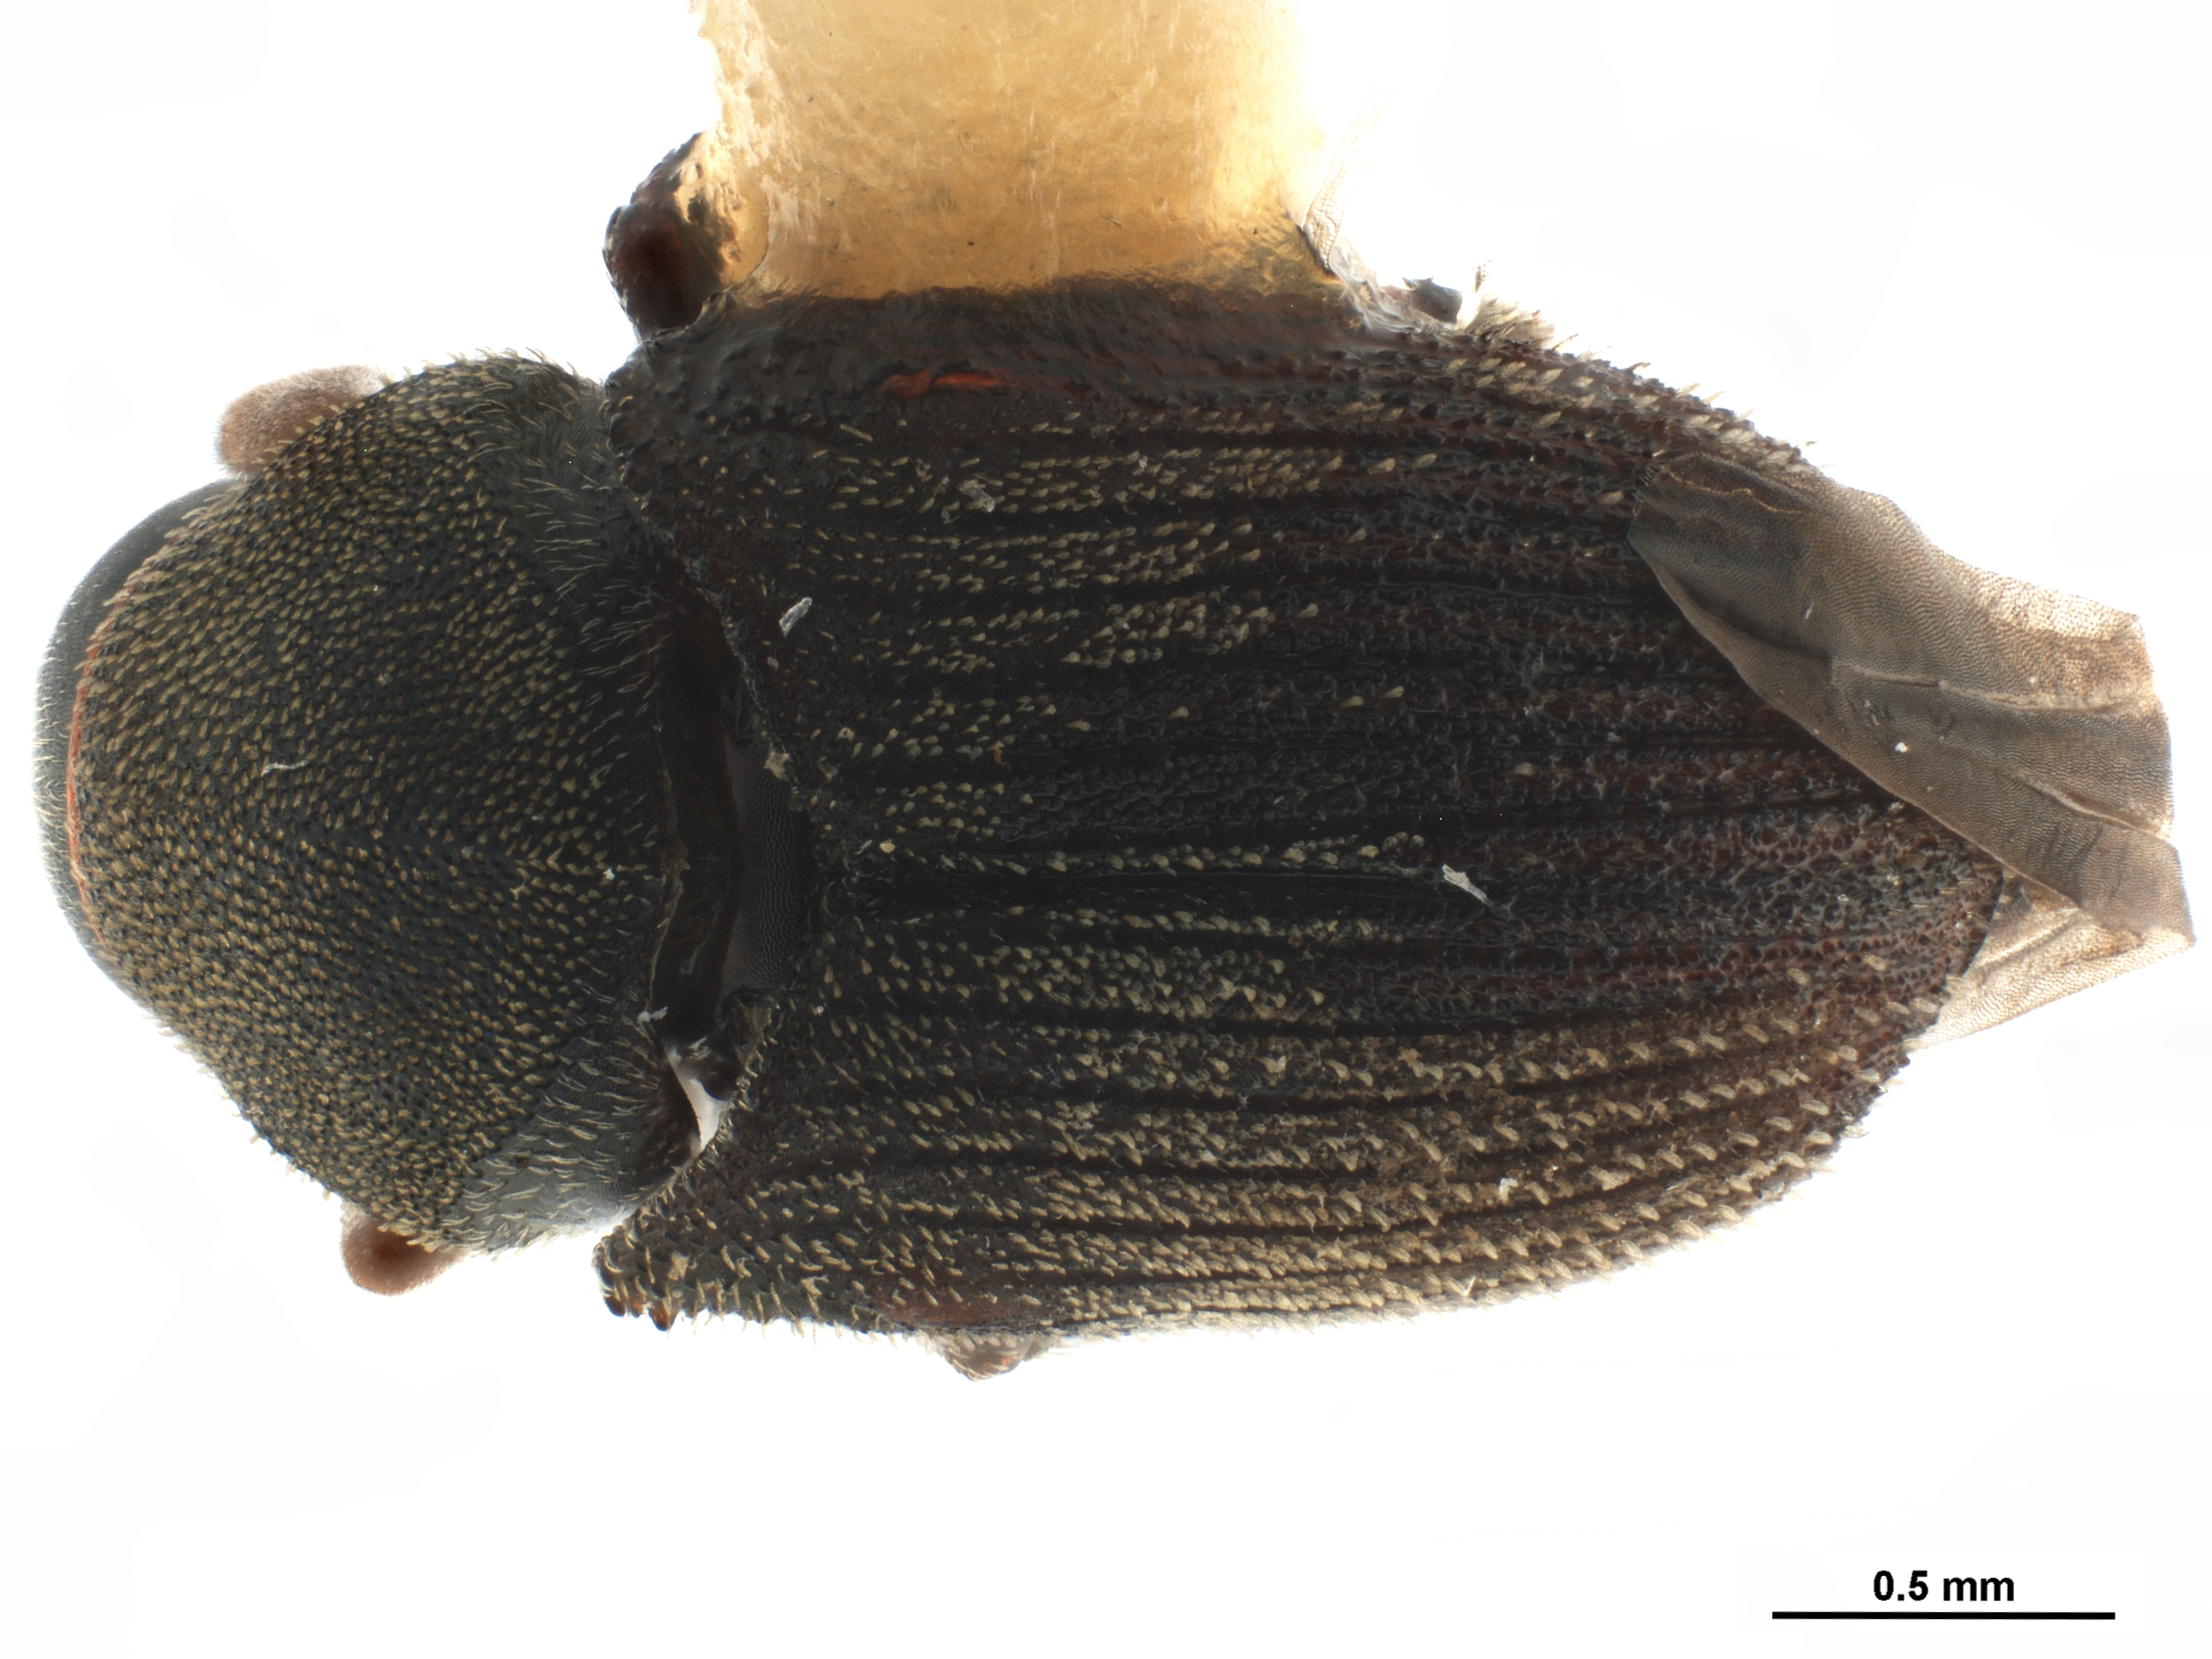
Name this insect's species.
Phloeocranus bruchoides
